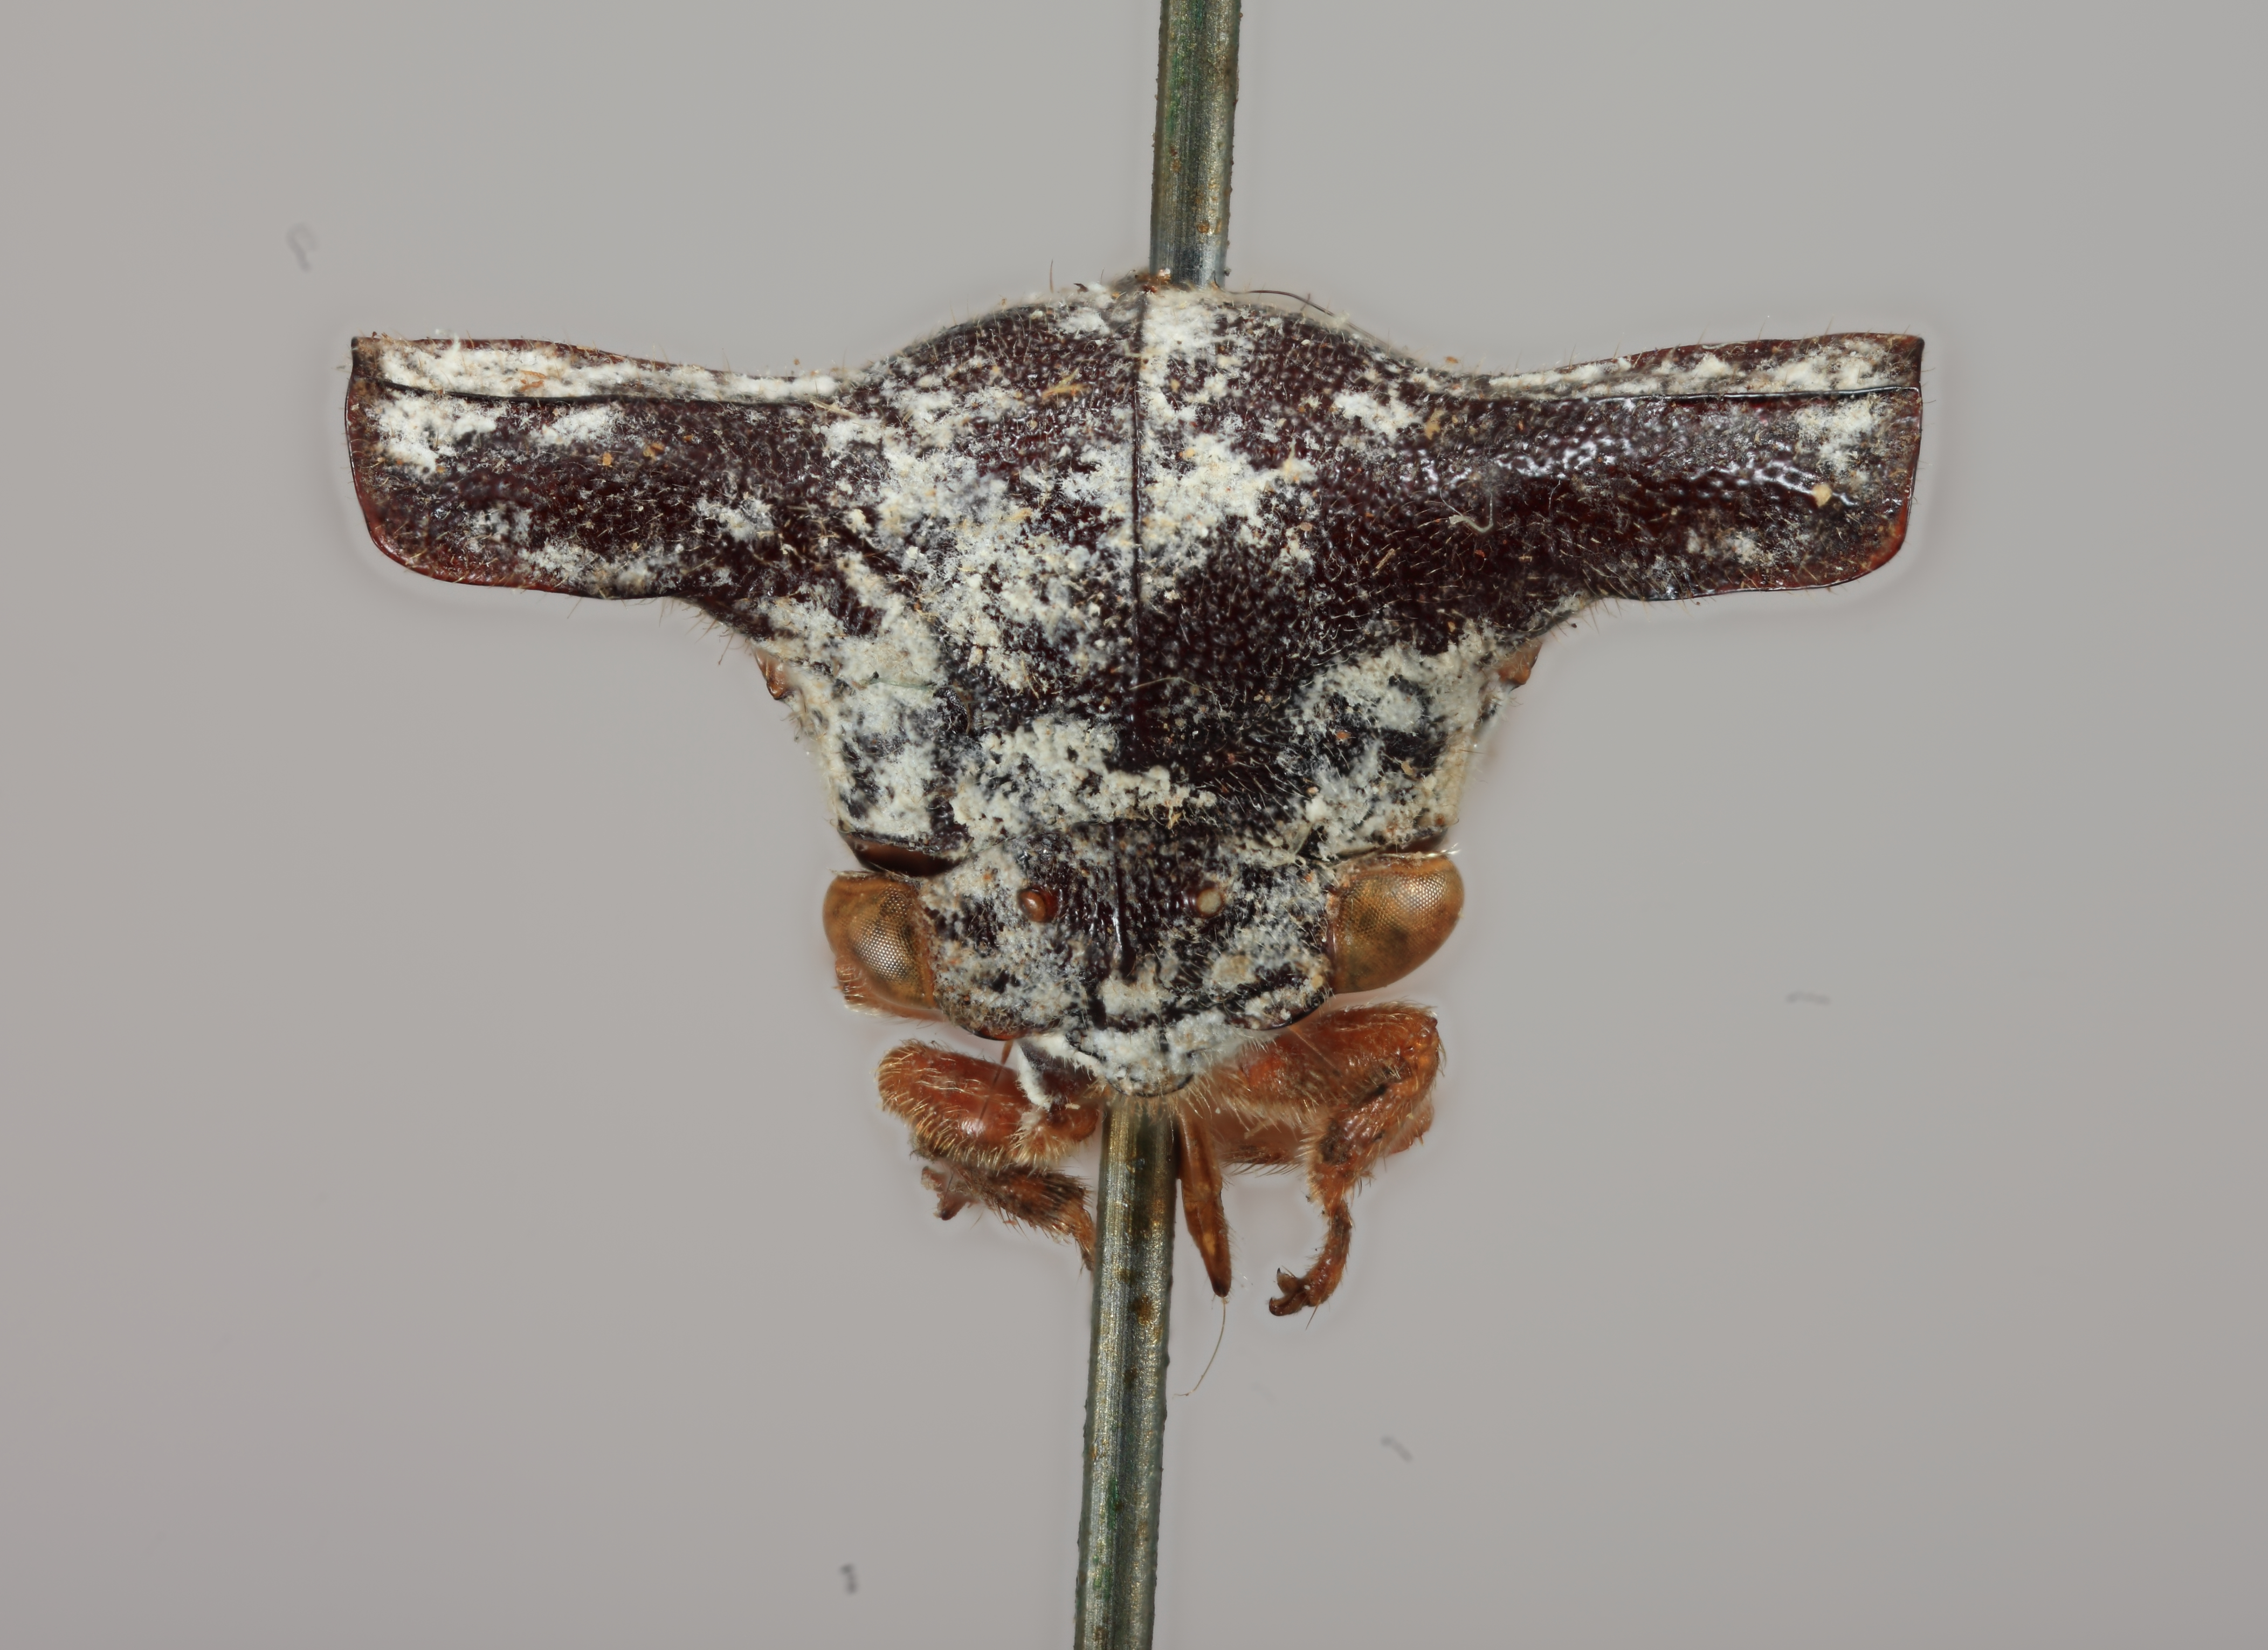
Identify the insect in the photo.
Centruchus laticornis
